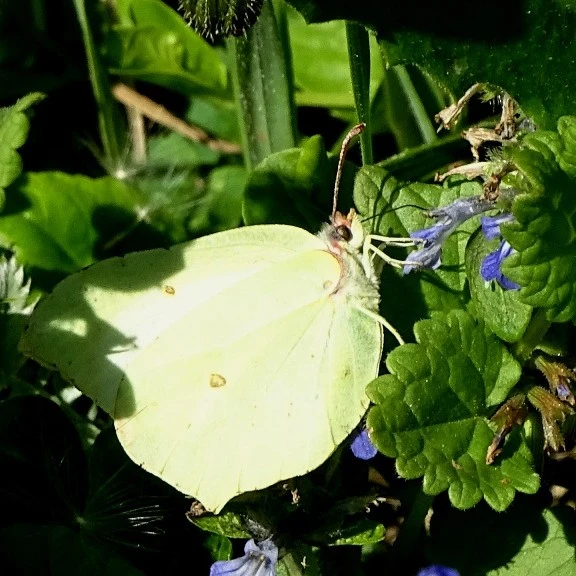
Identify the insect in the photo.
Gonepteryx rhamni
